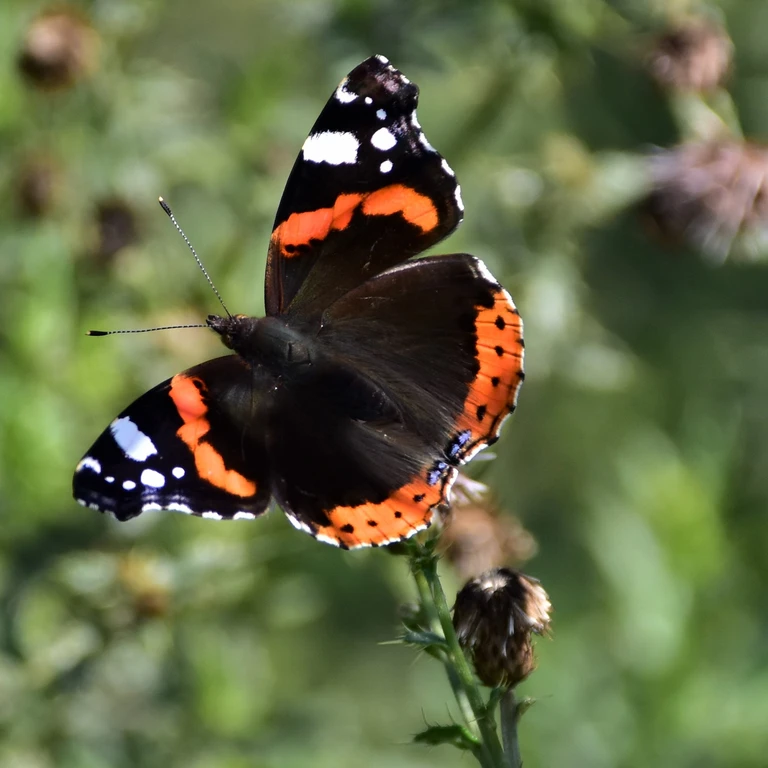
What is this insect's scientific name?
Vanessa atalanta
